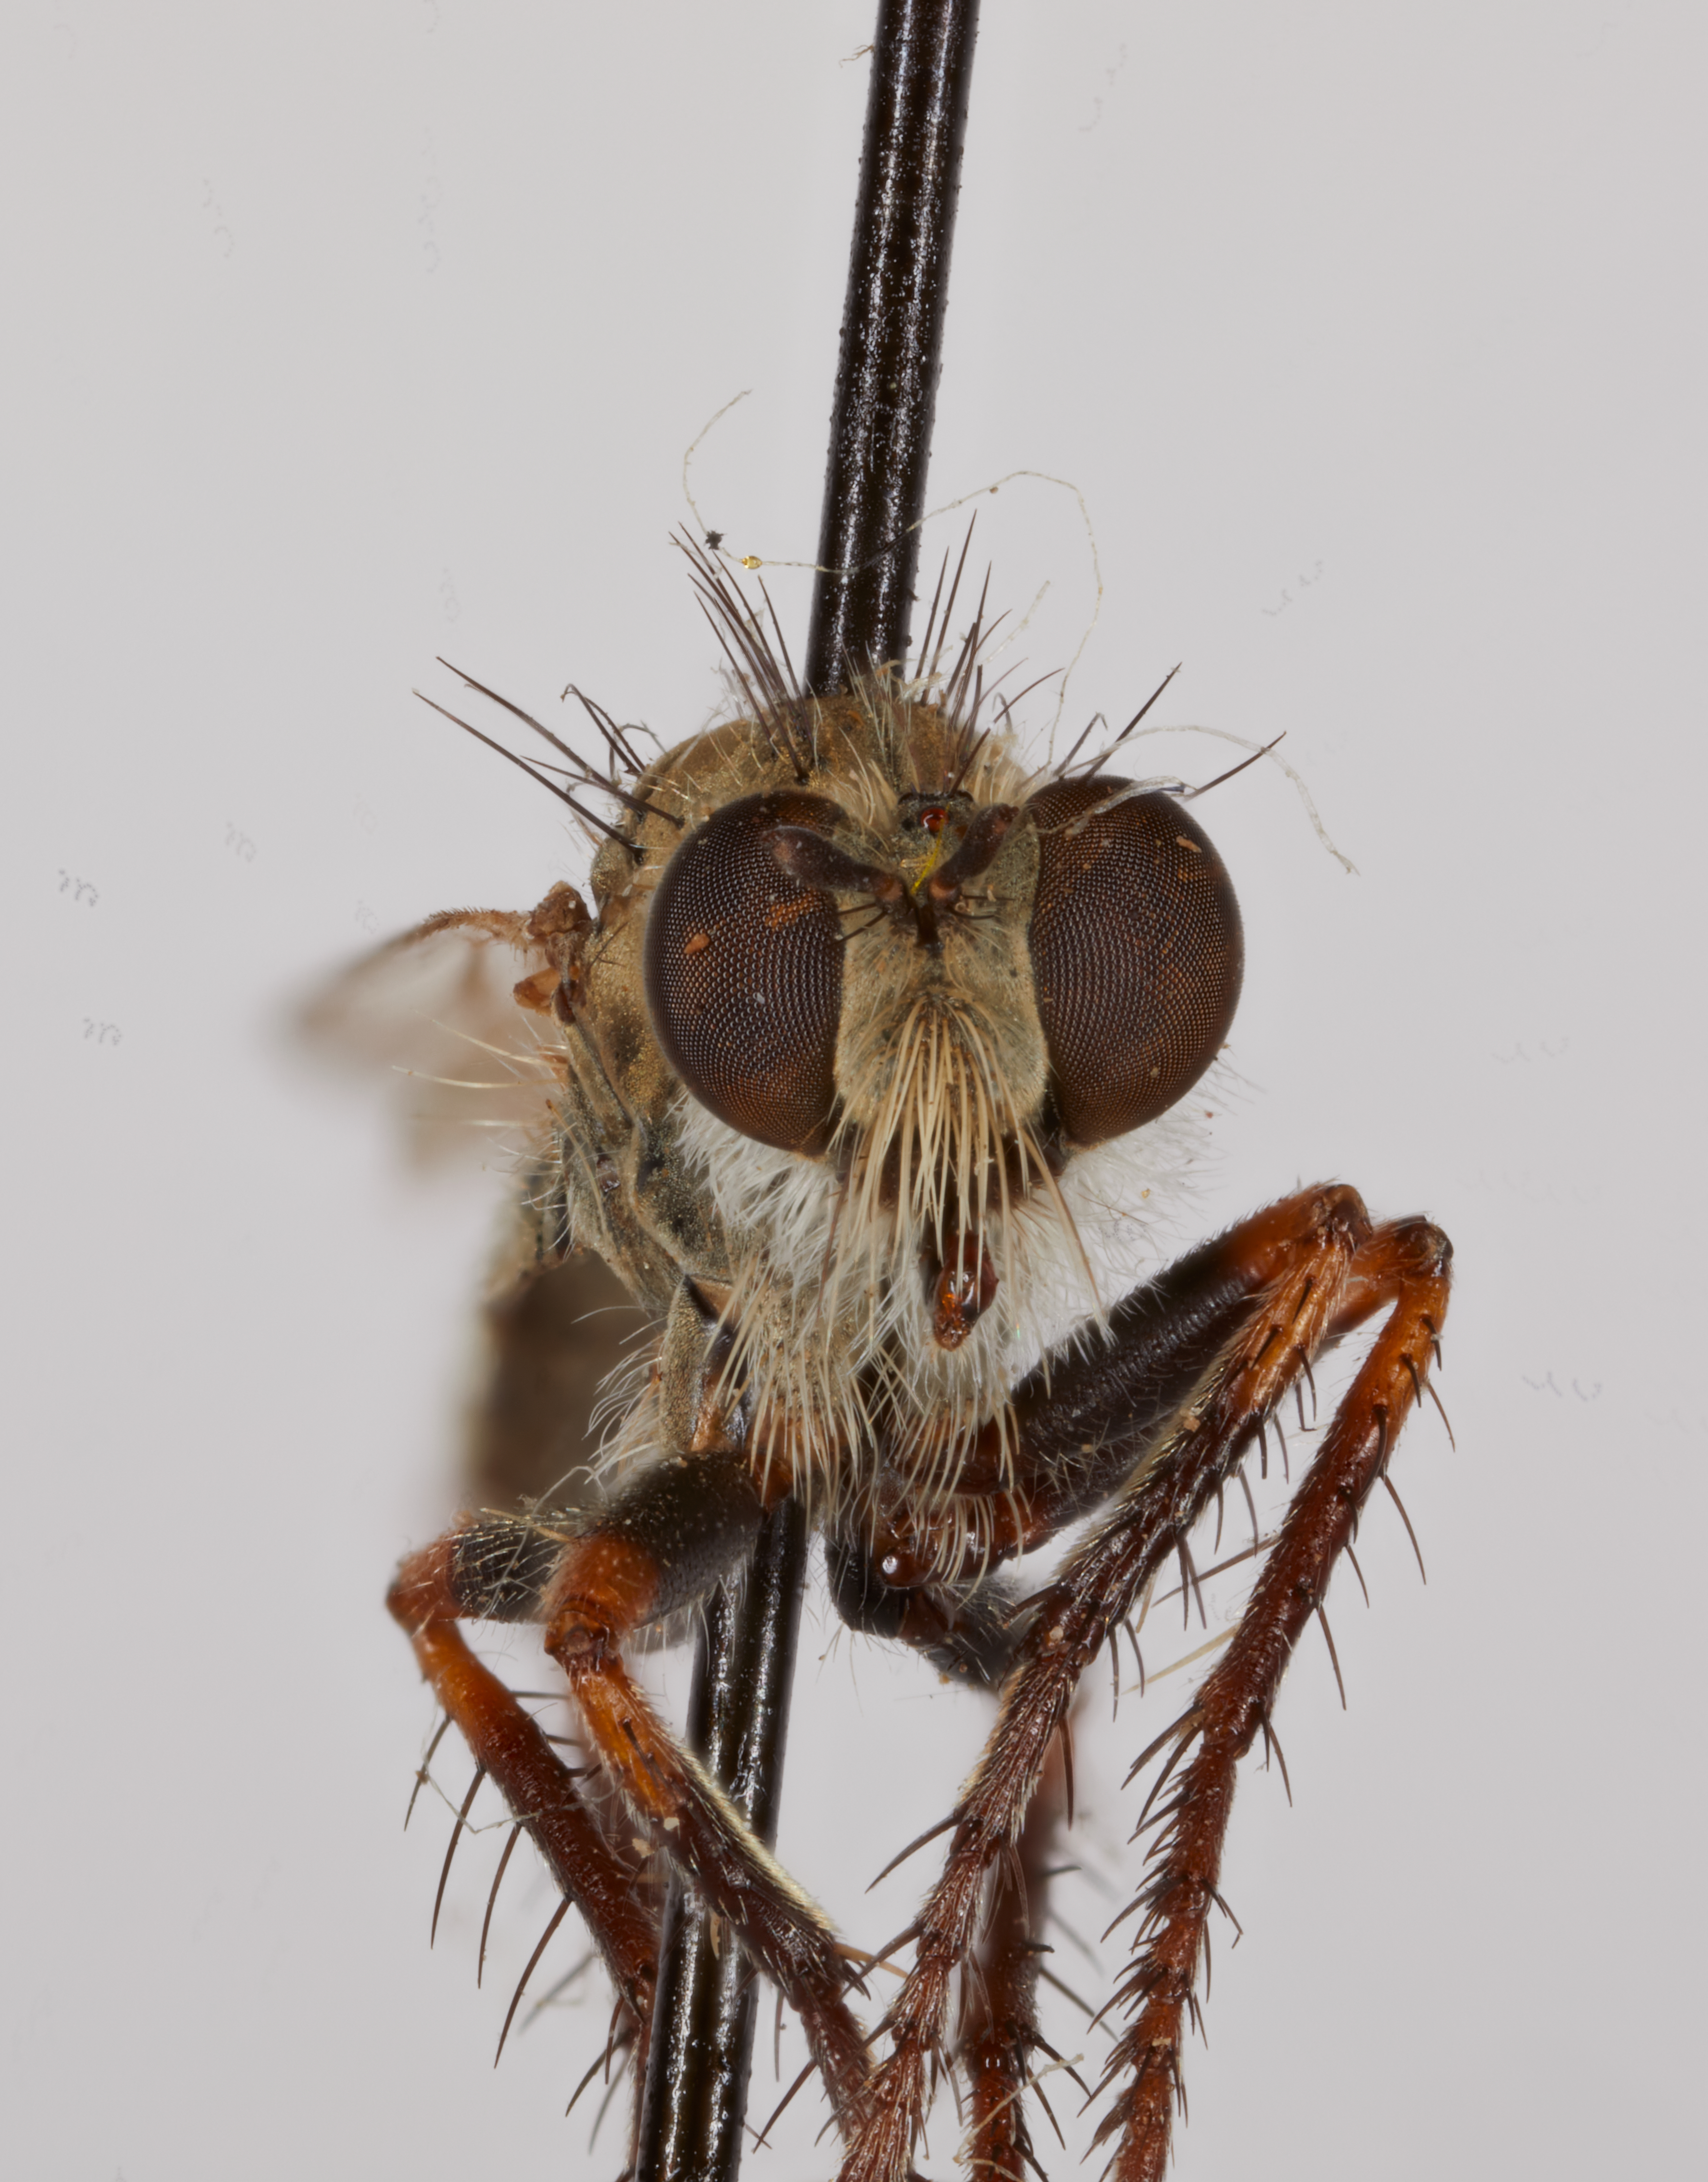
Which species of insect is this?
Lestomyia montis
